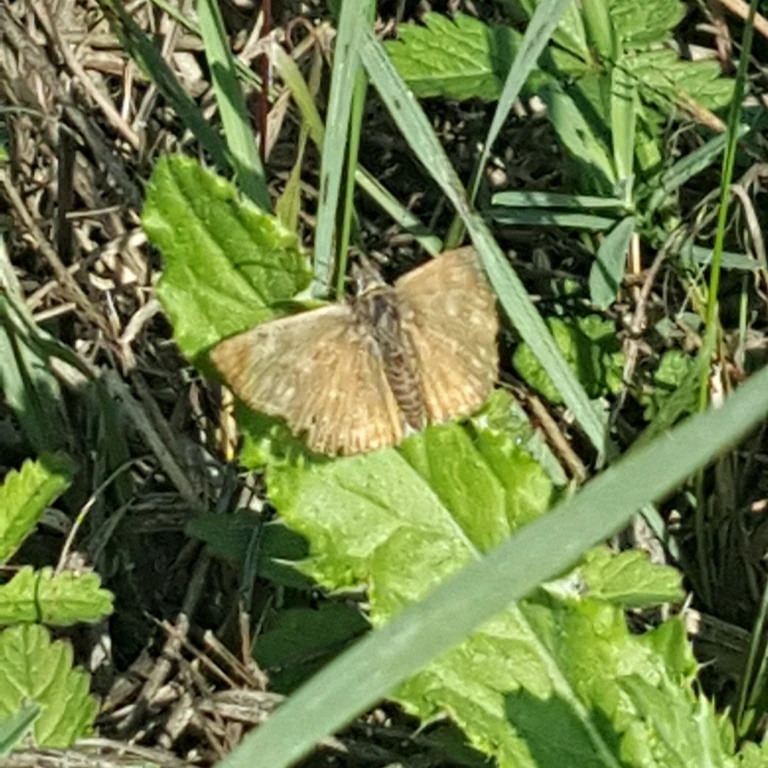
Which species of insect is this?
Erynnis tages
